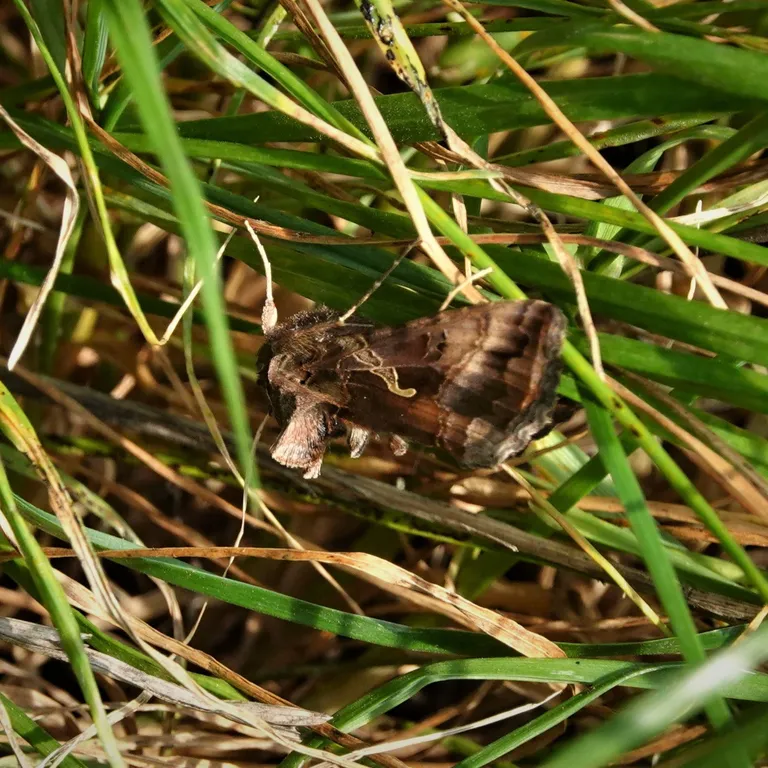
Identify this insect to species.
Autographa gamma
